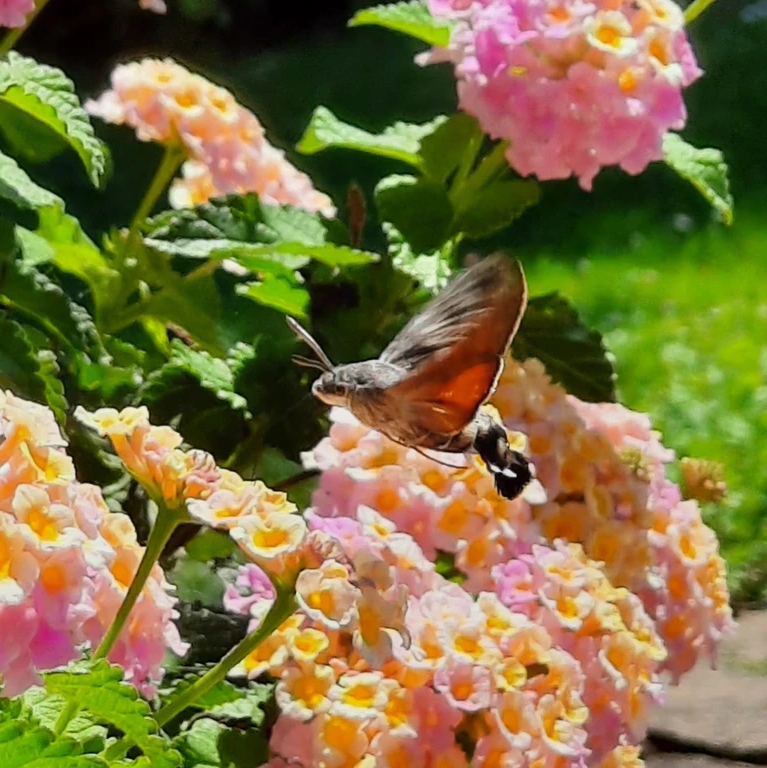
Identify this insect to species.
Macroglossum stellatarum
